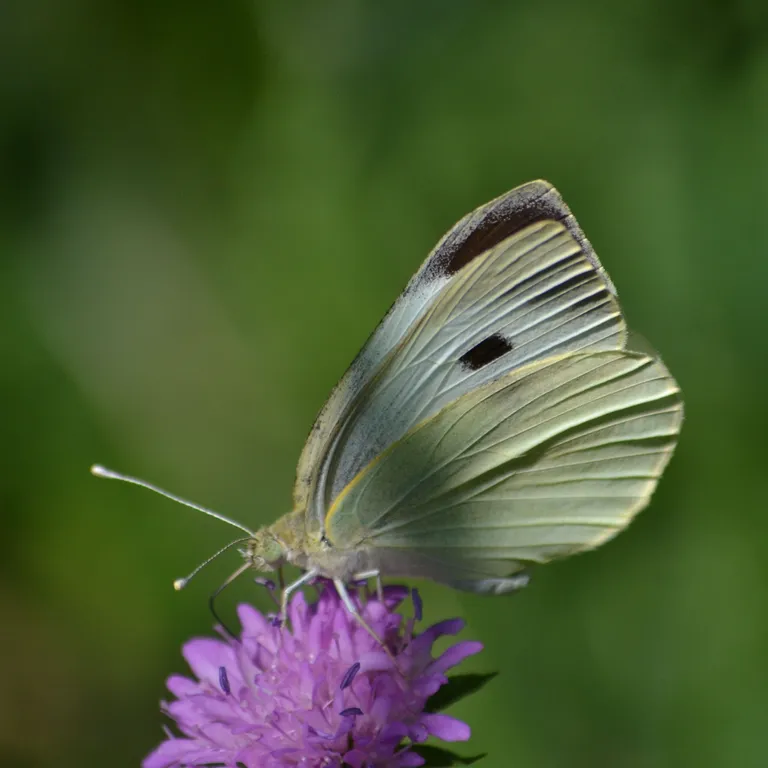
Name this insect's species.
Pieris brassicae
